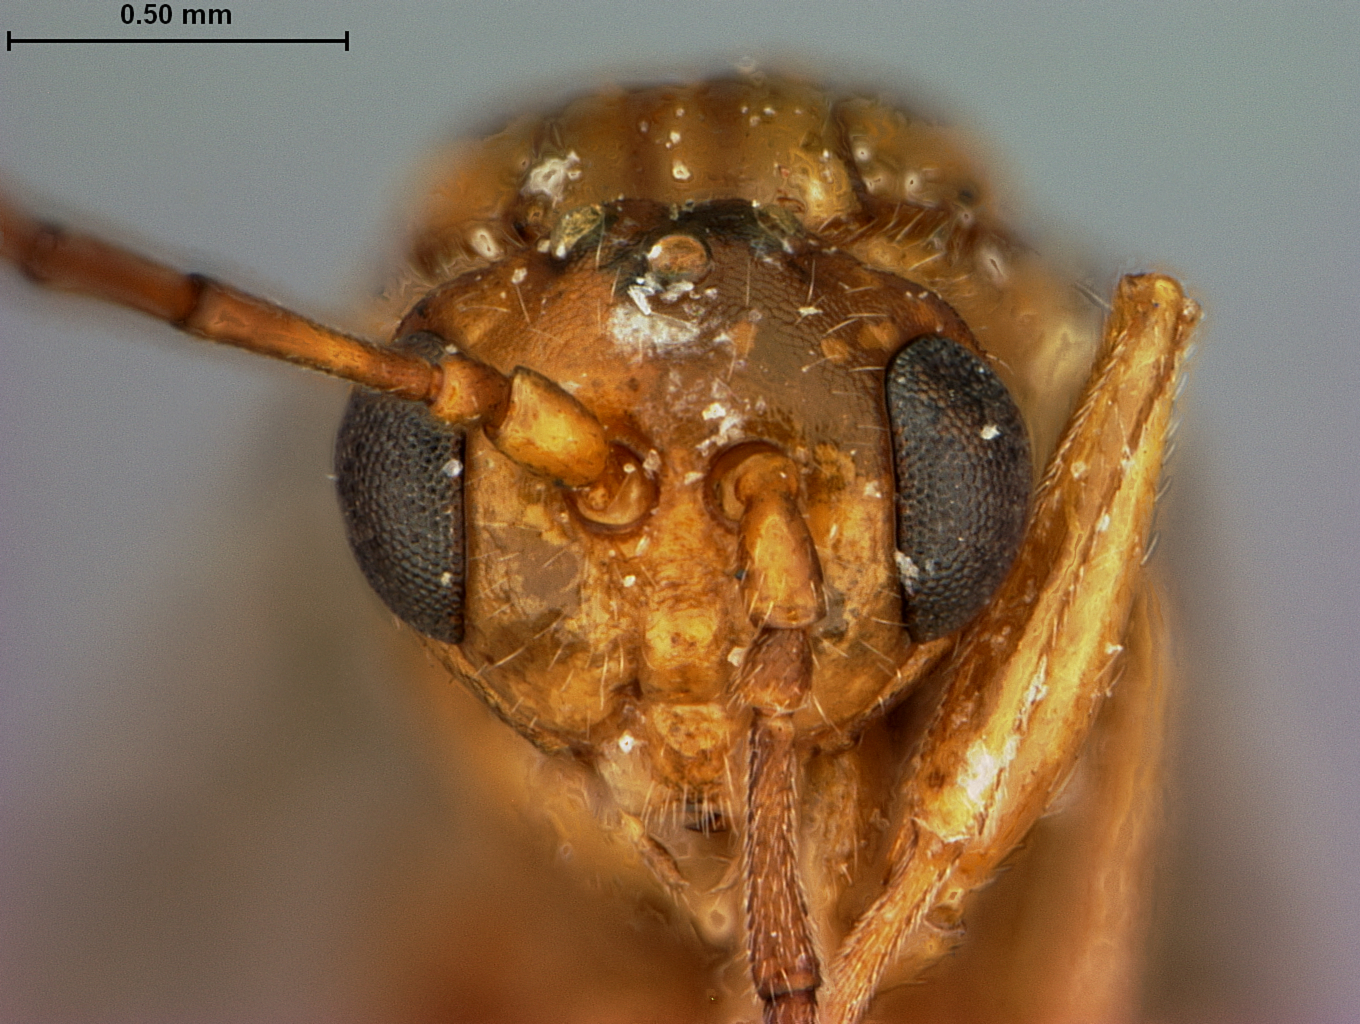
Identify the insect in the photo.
Dryophanta radicola
